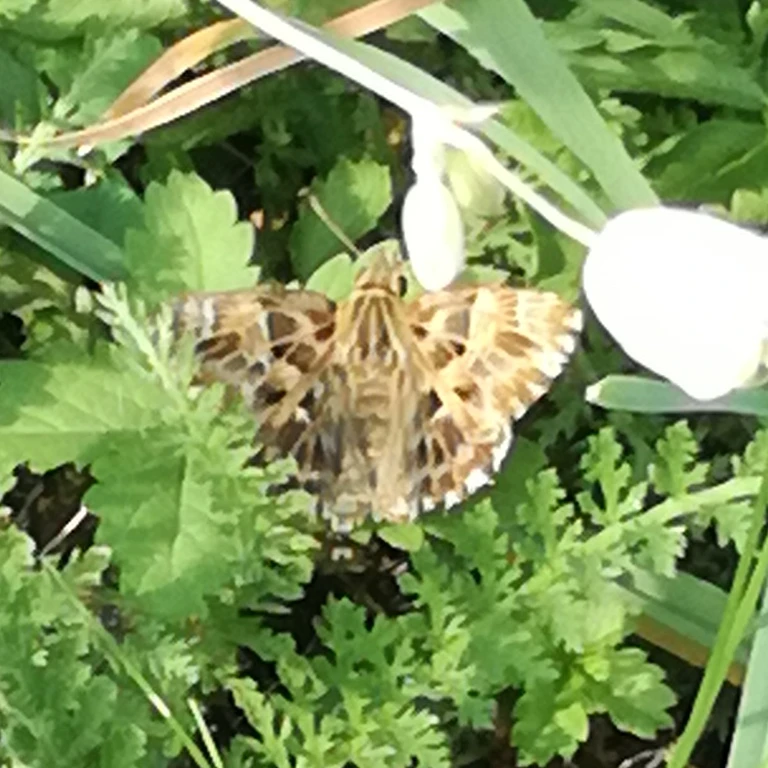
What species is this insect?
Carcharodus alceae
